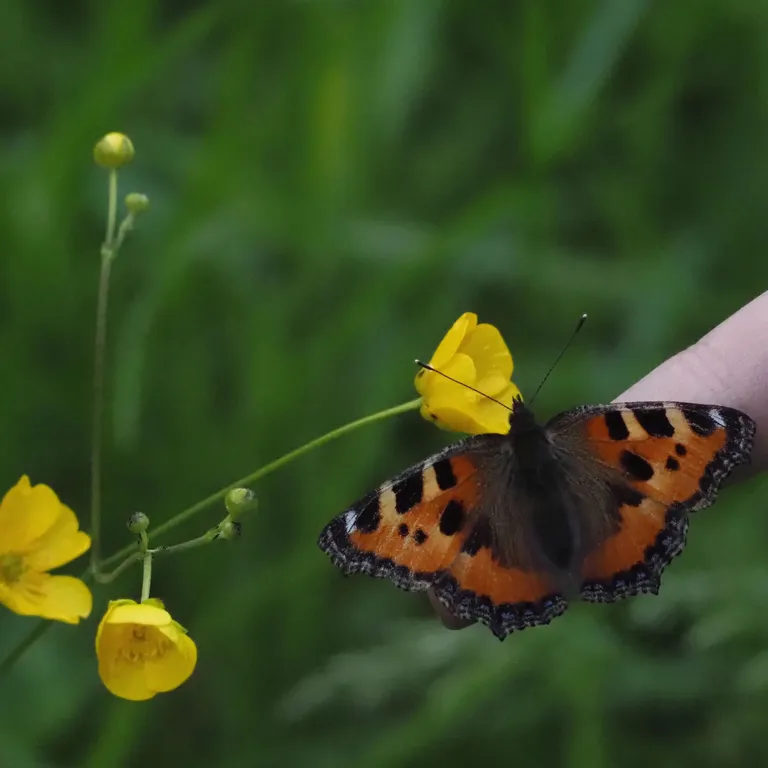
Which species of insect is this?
Aglais urticae
